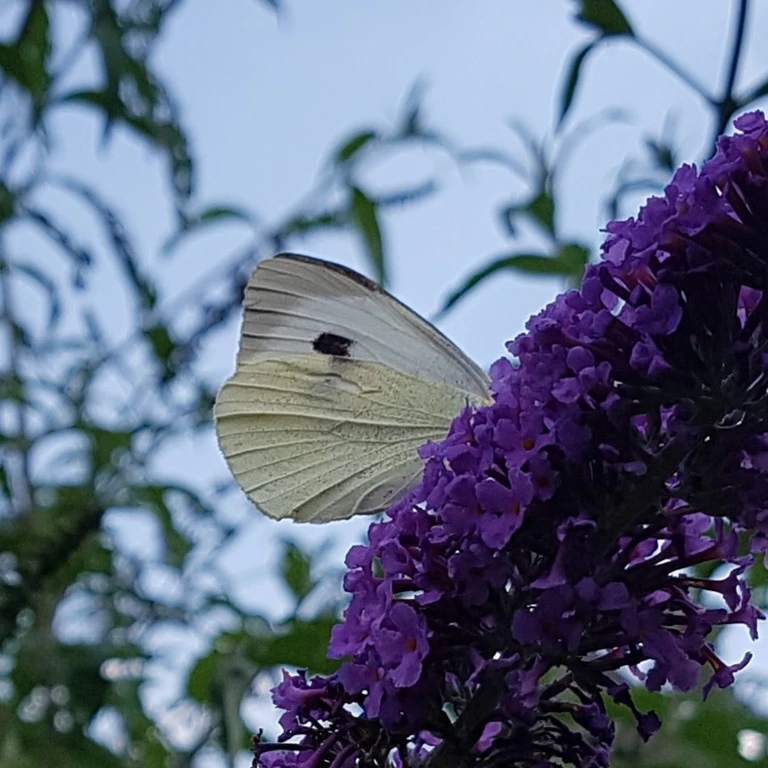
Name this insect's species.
Pieris brassicae
